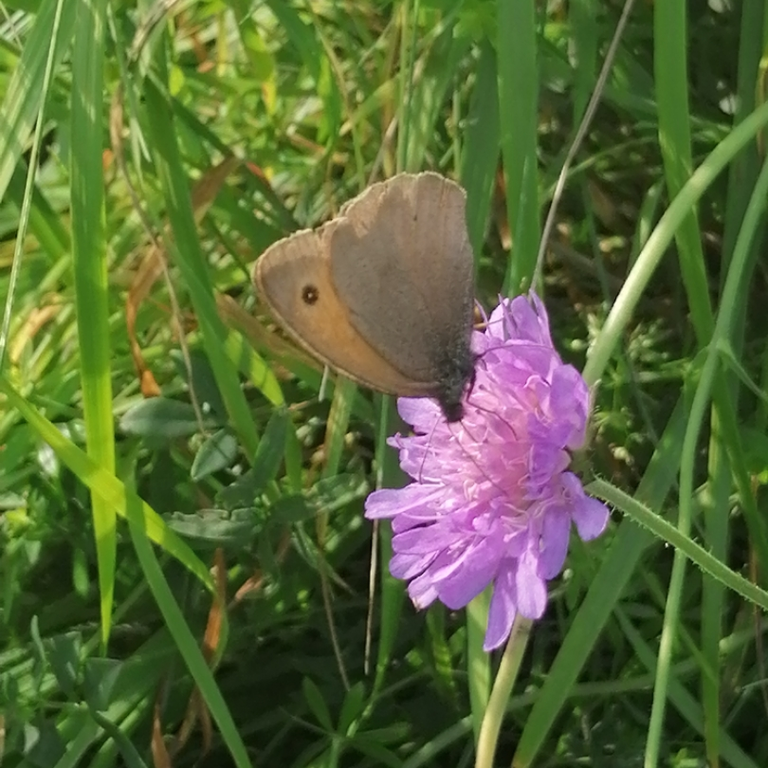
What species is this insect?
Maniola jurtina
